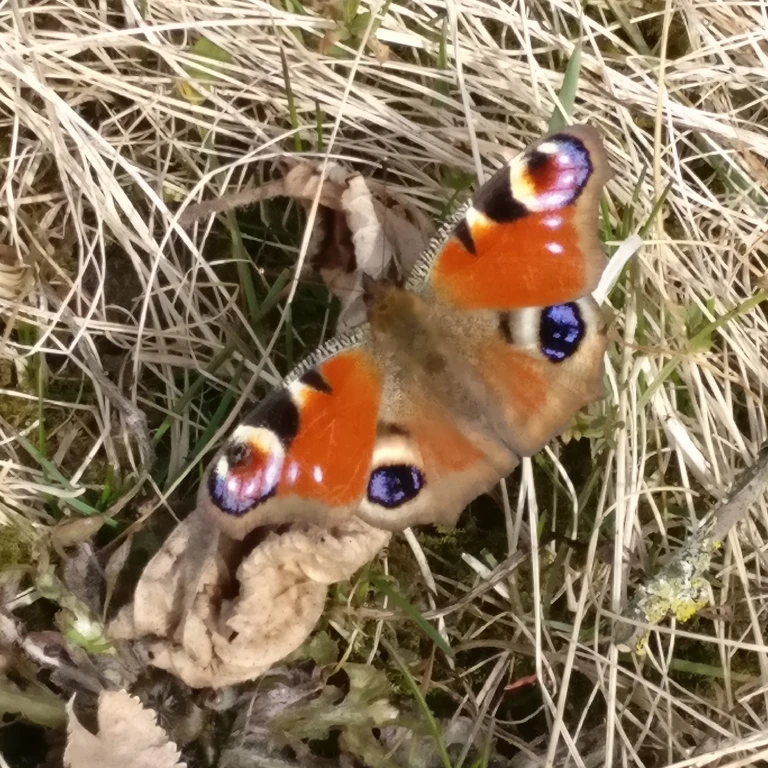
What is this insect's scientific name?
Aglais io
